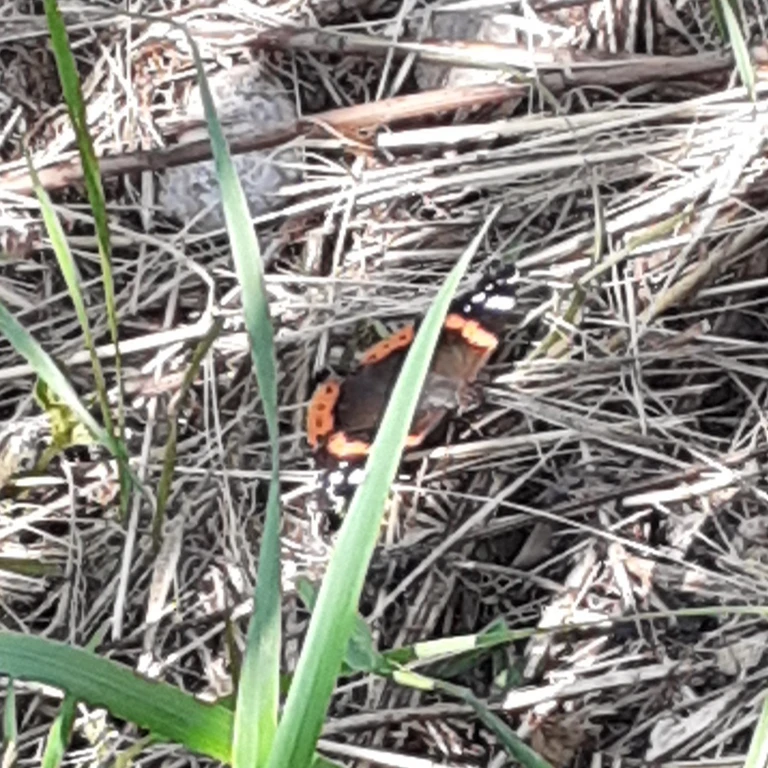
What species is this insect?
Vanessa atalanta
